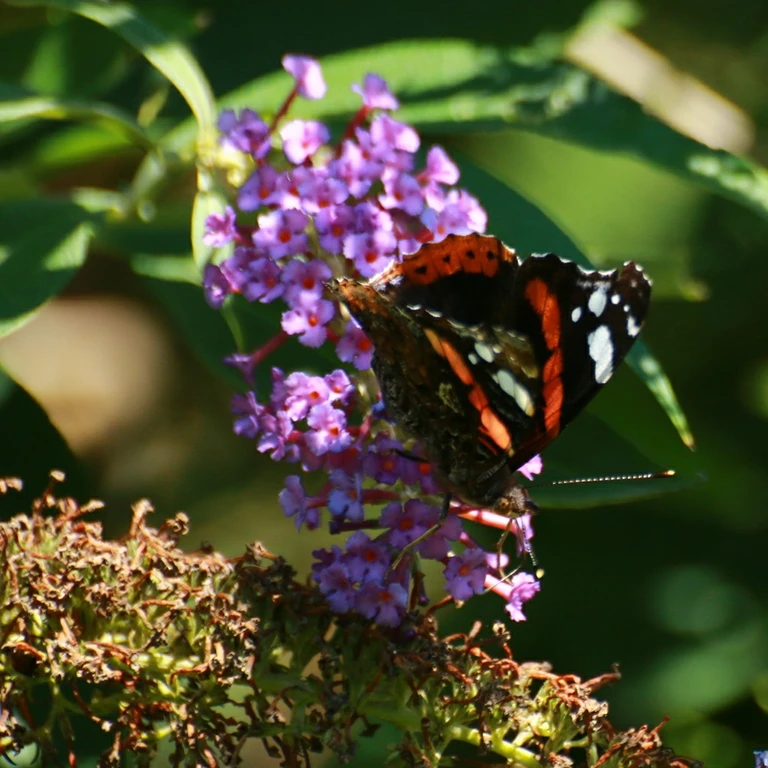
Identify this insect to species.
Vanessa atalanta
